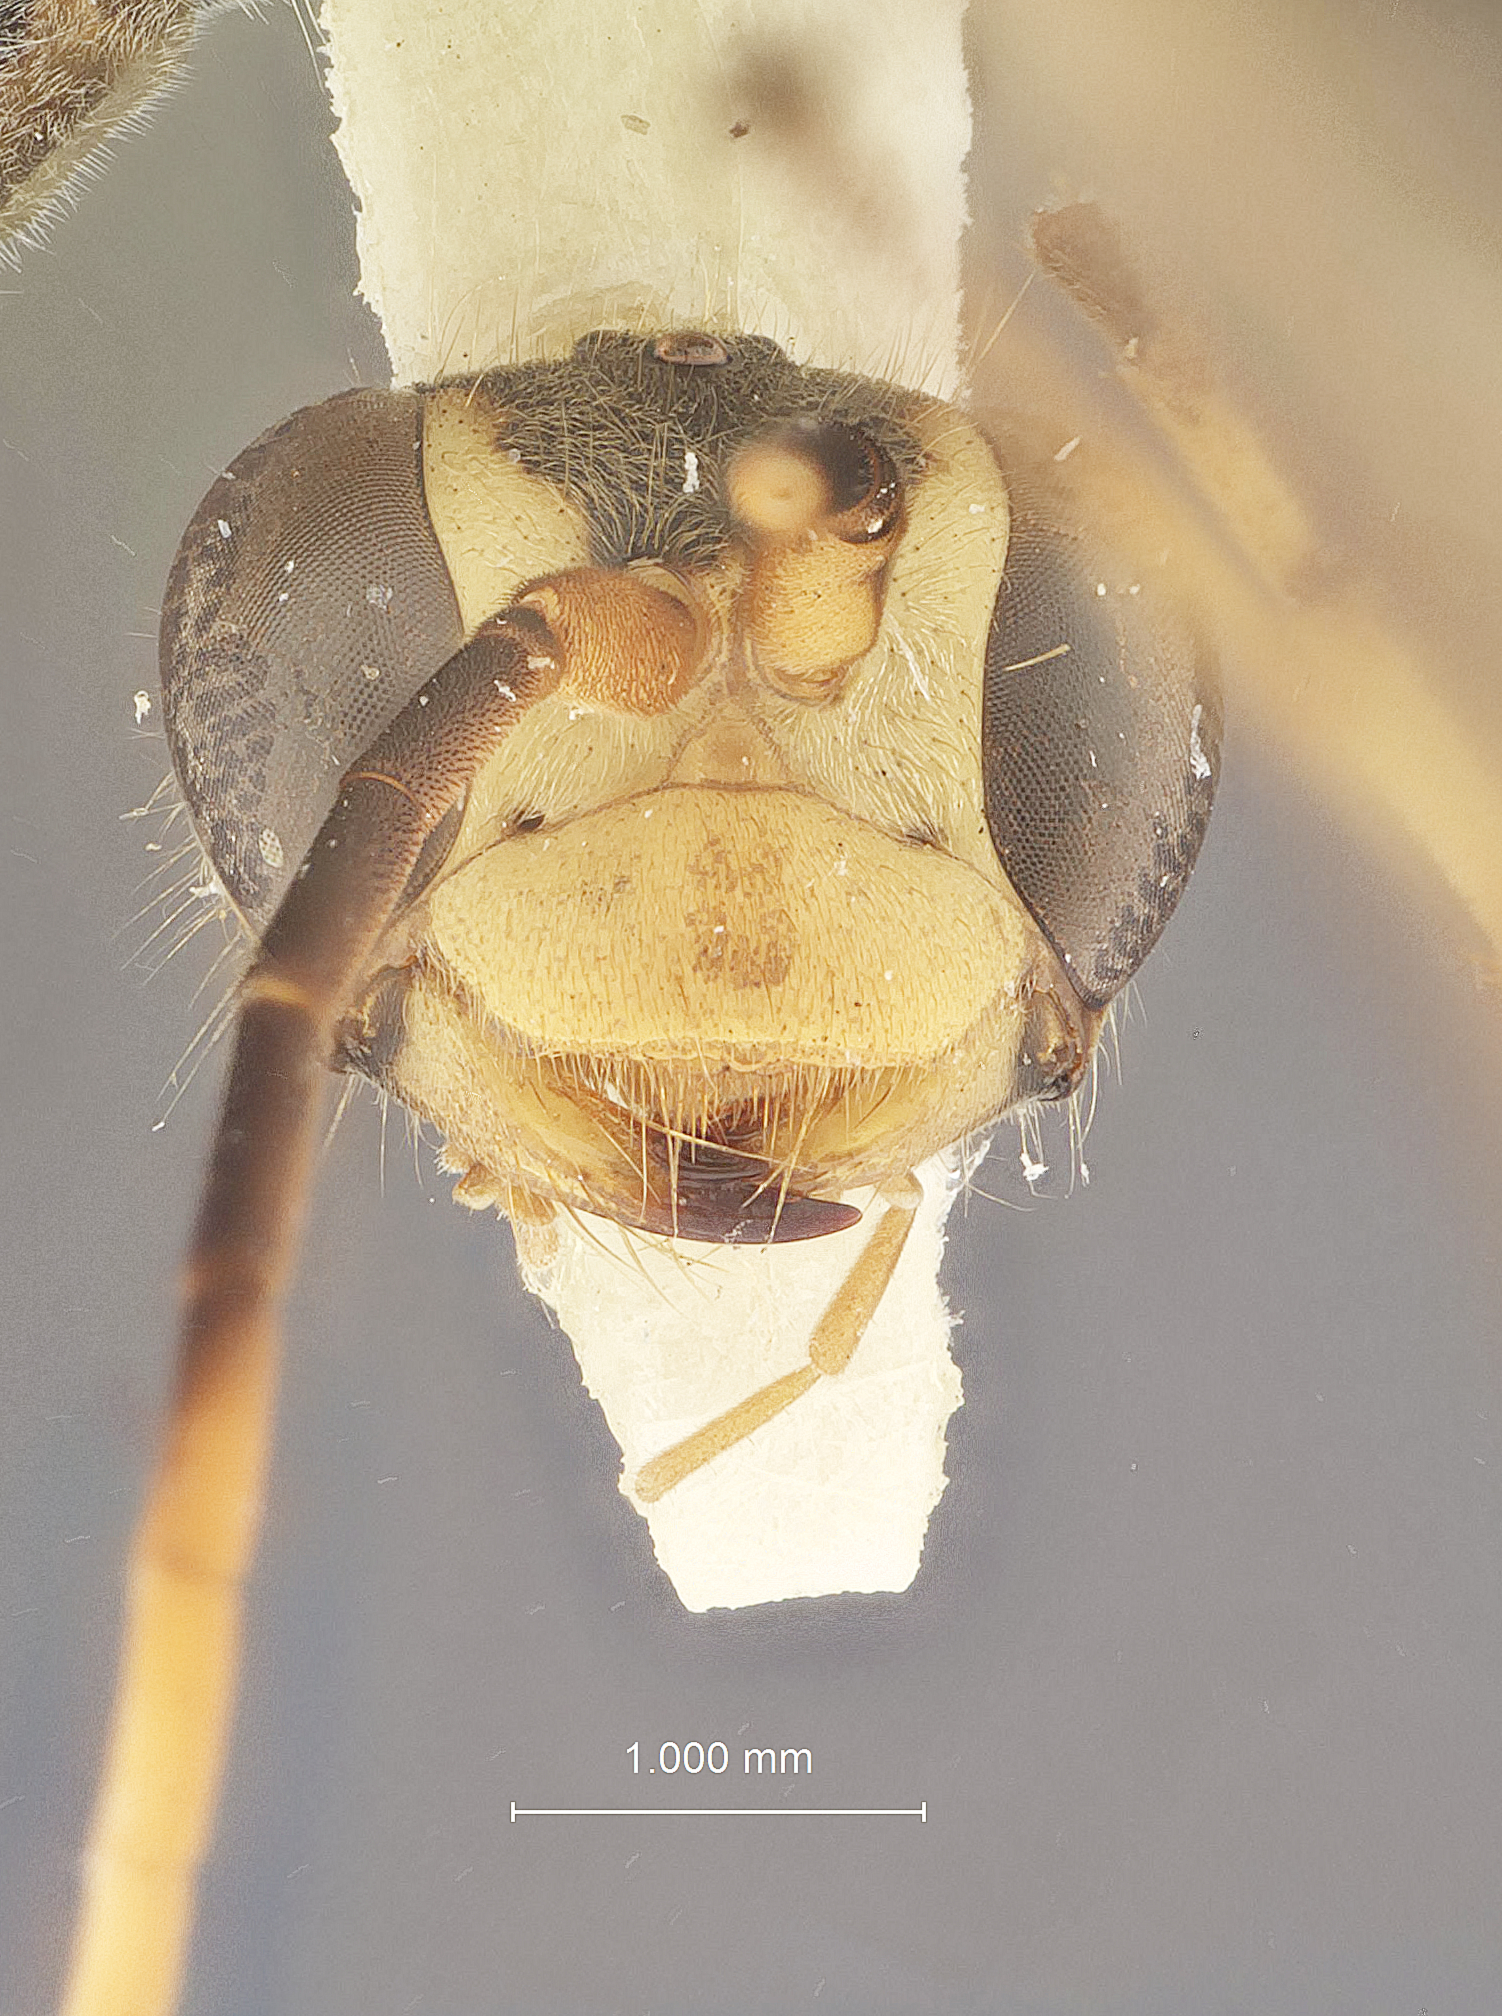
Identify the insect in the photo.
Priocnessus ruficrus
